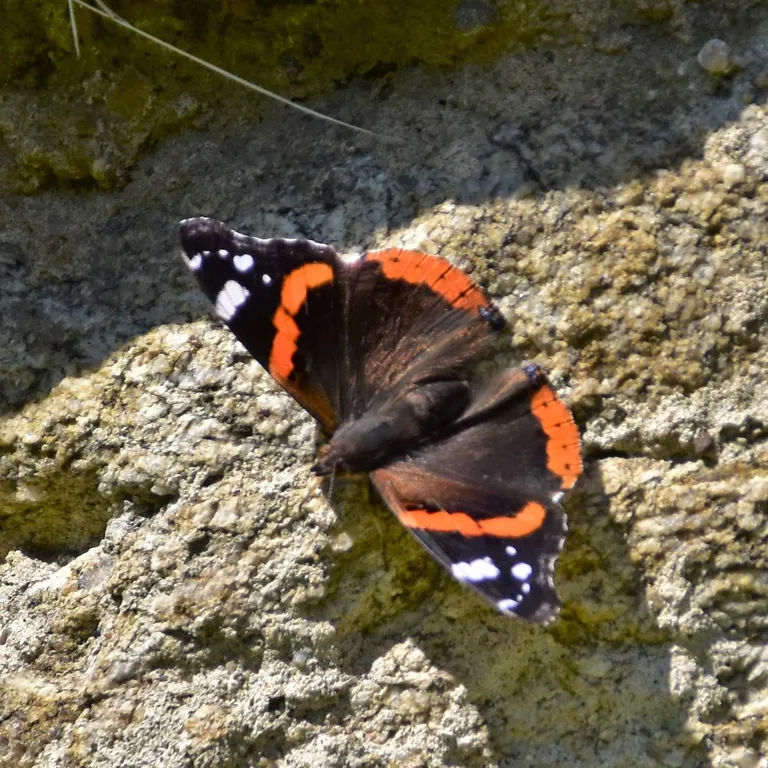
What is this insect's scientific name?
Vanessa atalanta
